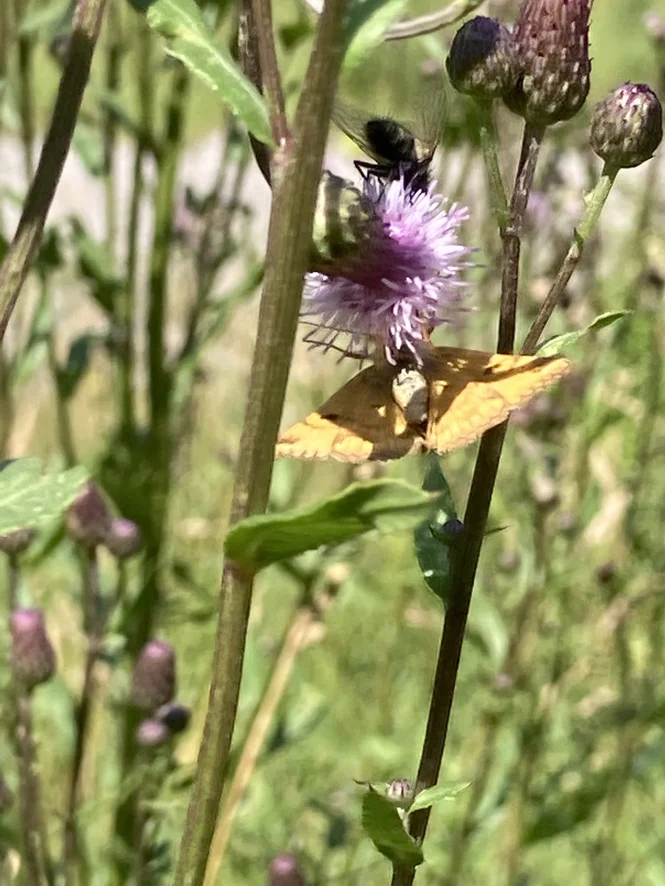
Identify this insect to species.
Euclidia glyphica
